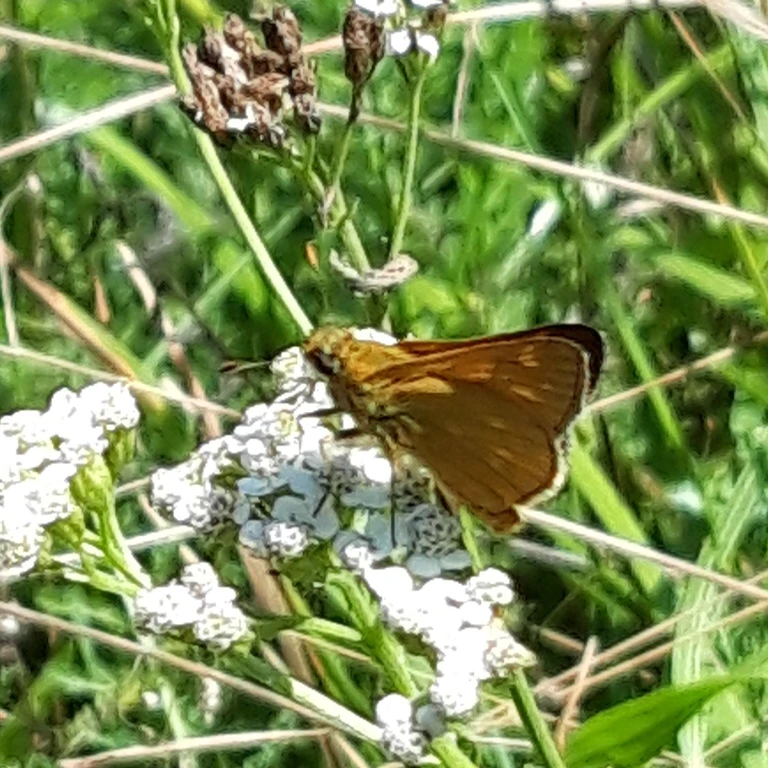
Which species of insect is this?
Ochlodes sylvanus (also Ochlodes venata)
